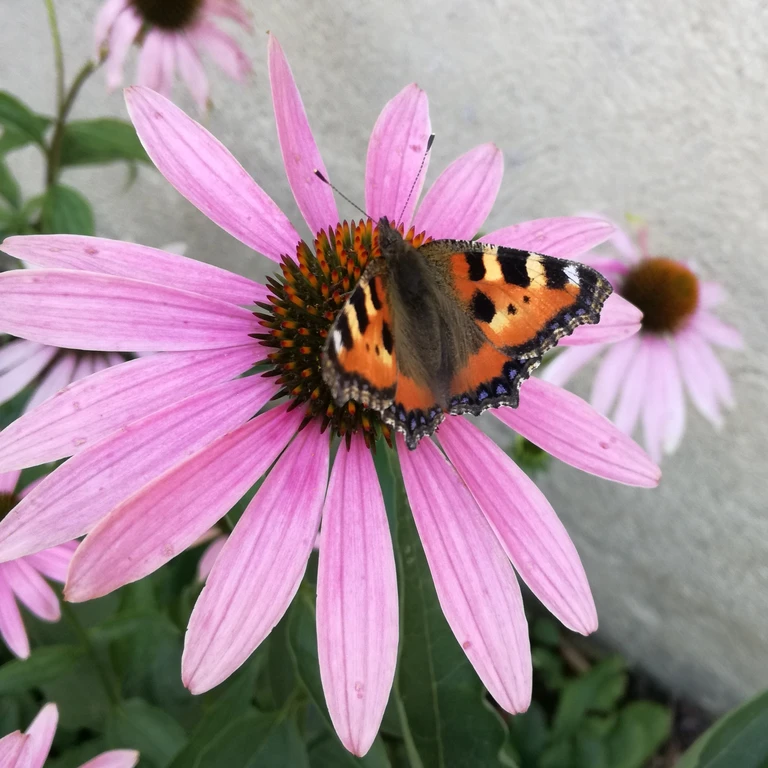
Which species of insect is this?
Aglais urticae
